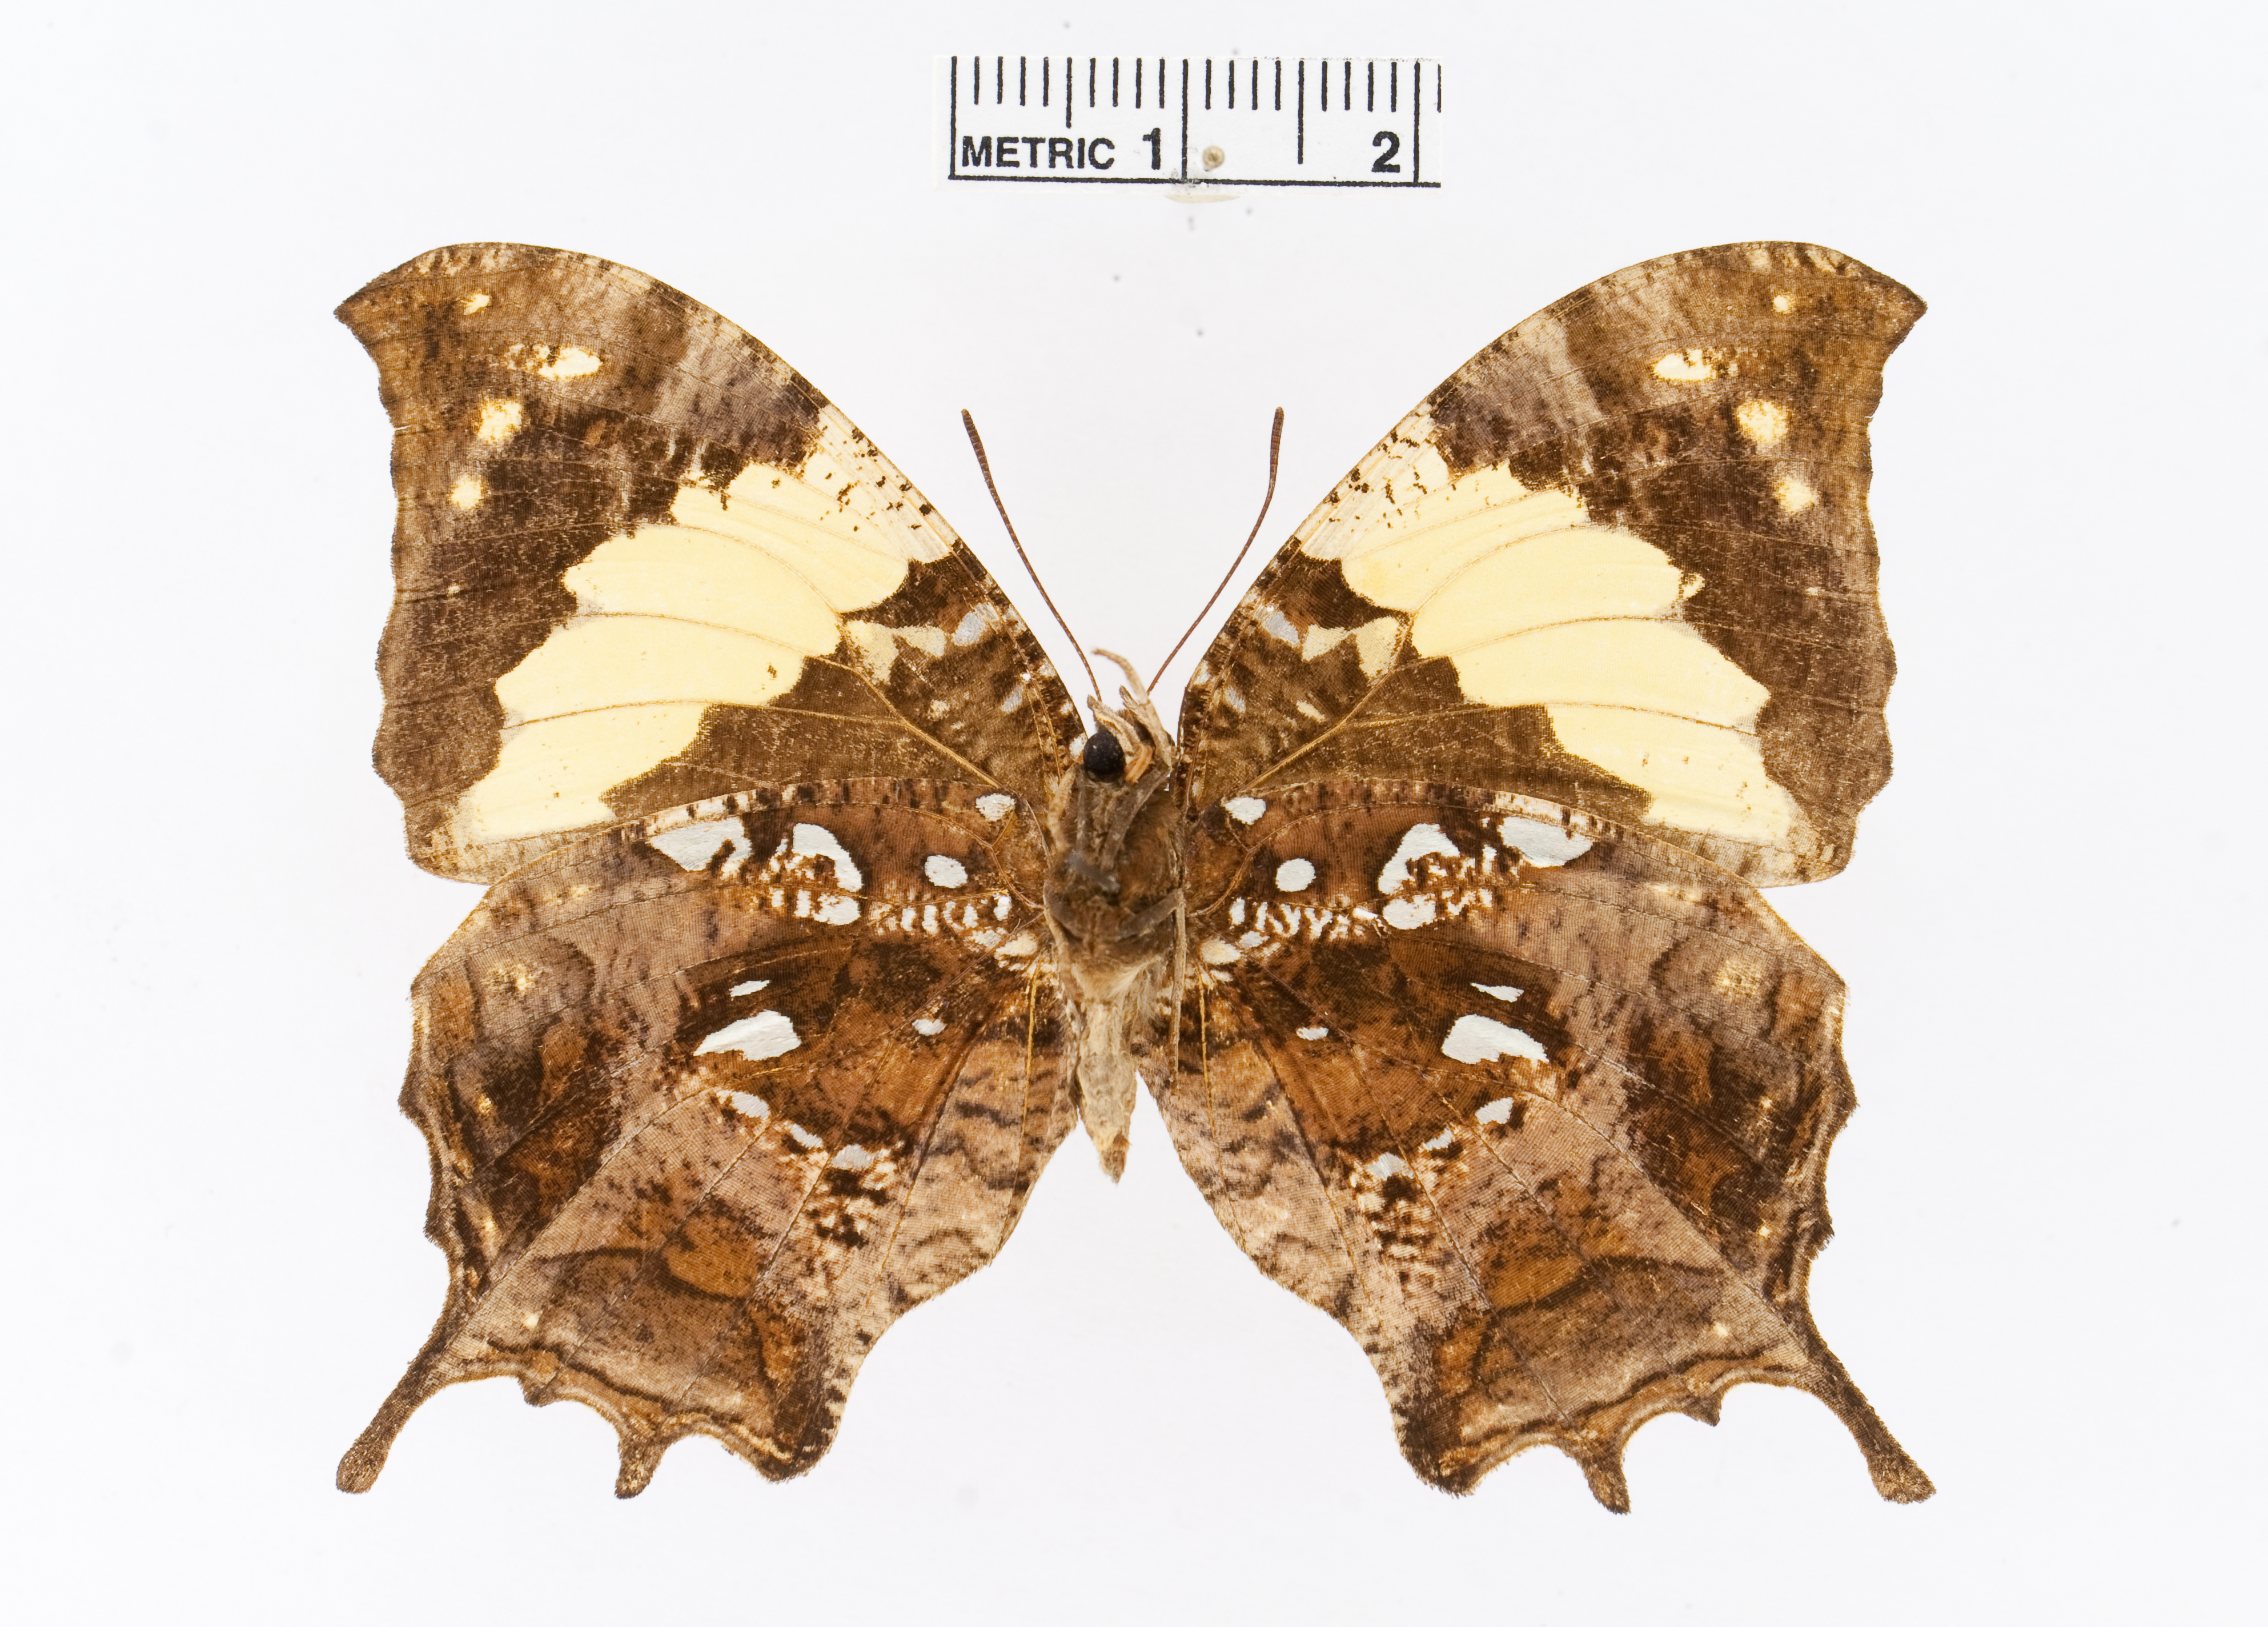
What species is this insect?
Hypna clytemnestra
